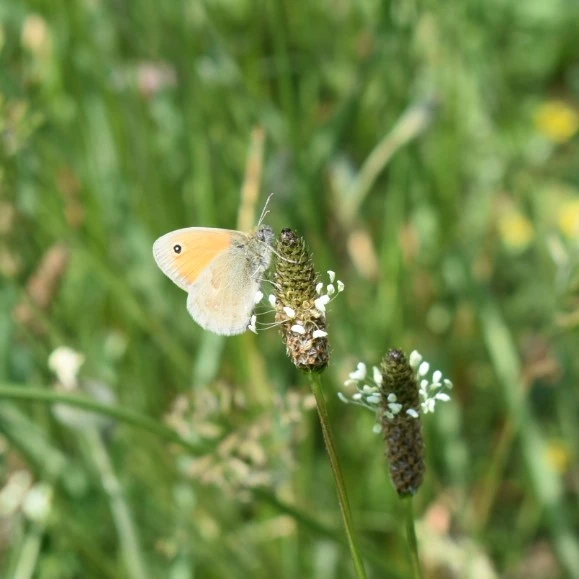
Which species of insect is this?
Coenonympha pamphilus
